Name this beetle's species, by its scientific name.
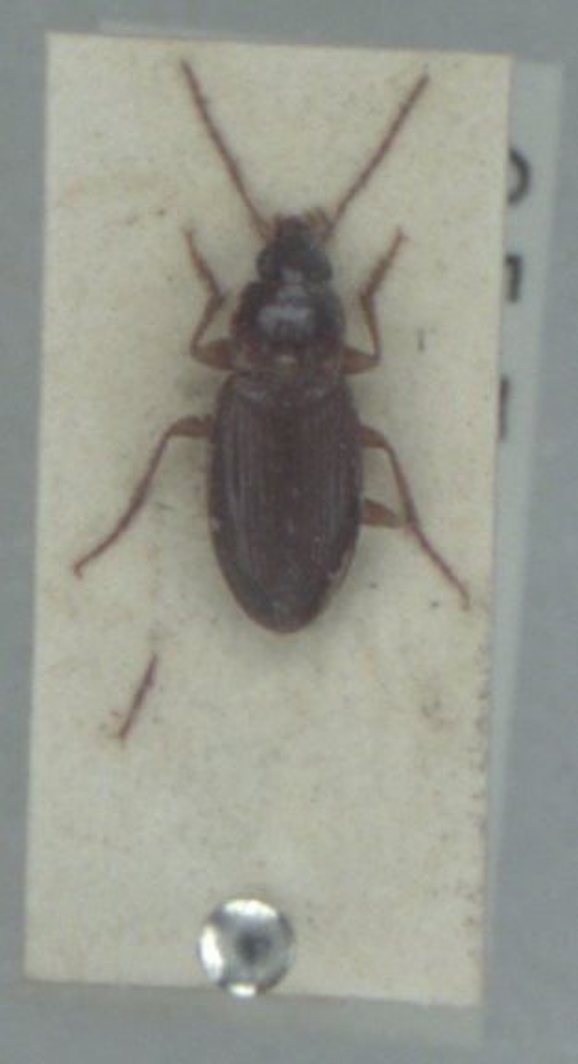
Calathus mollis
